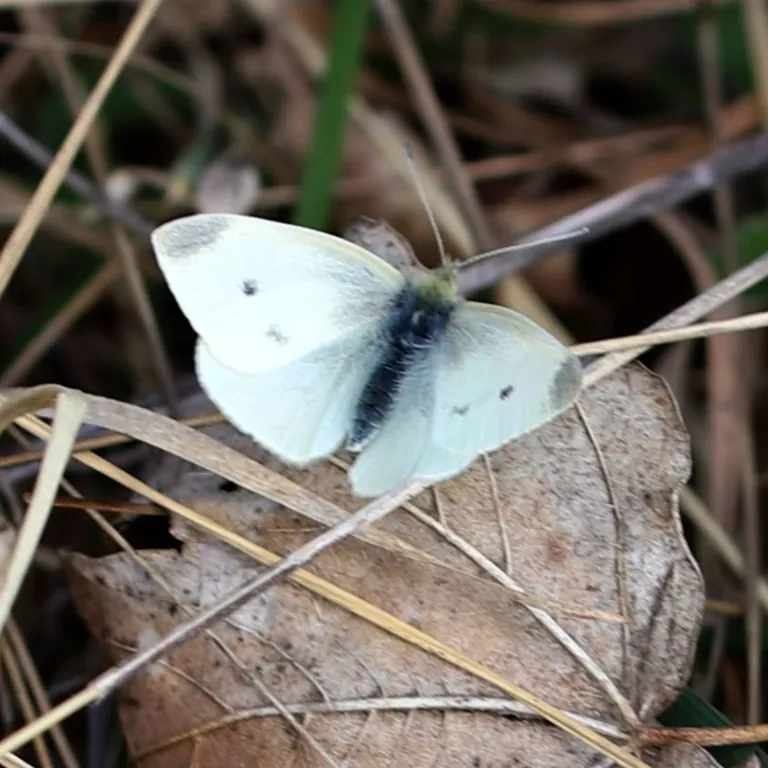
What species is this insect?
Pieris rapae
